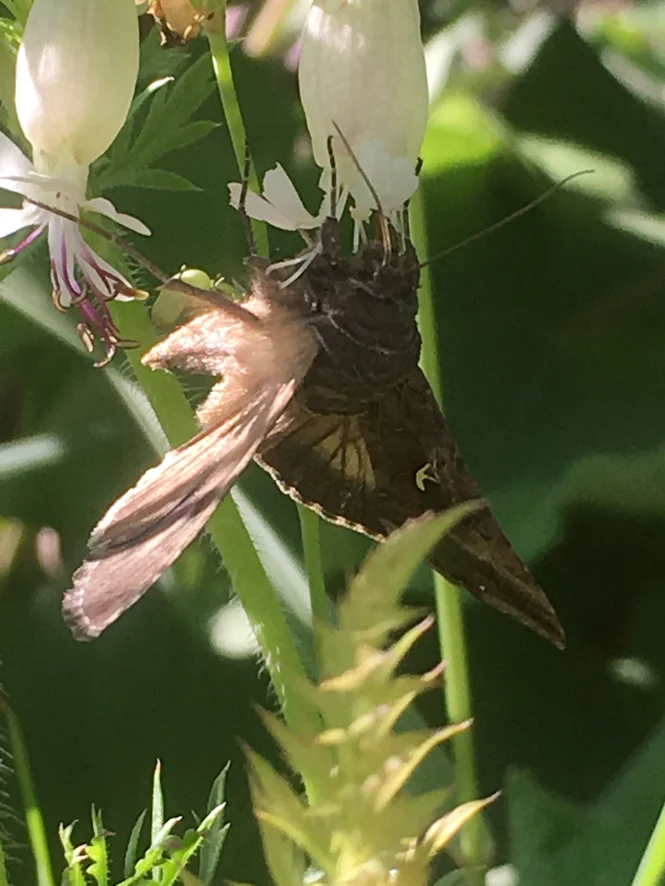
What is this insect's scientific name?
Autographa gamma
